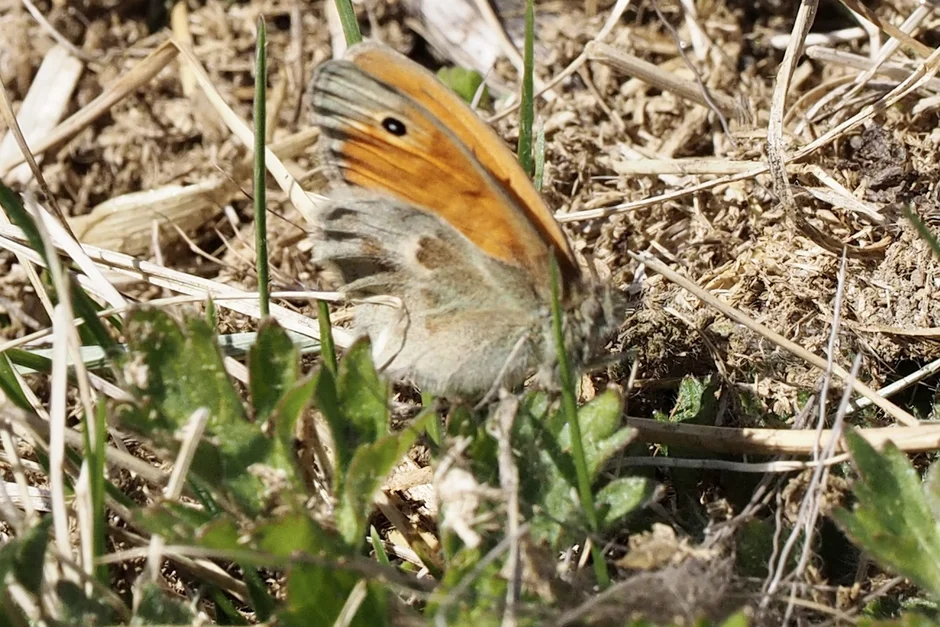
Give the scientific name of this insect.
Coenonympha pamphilus
